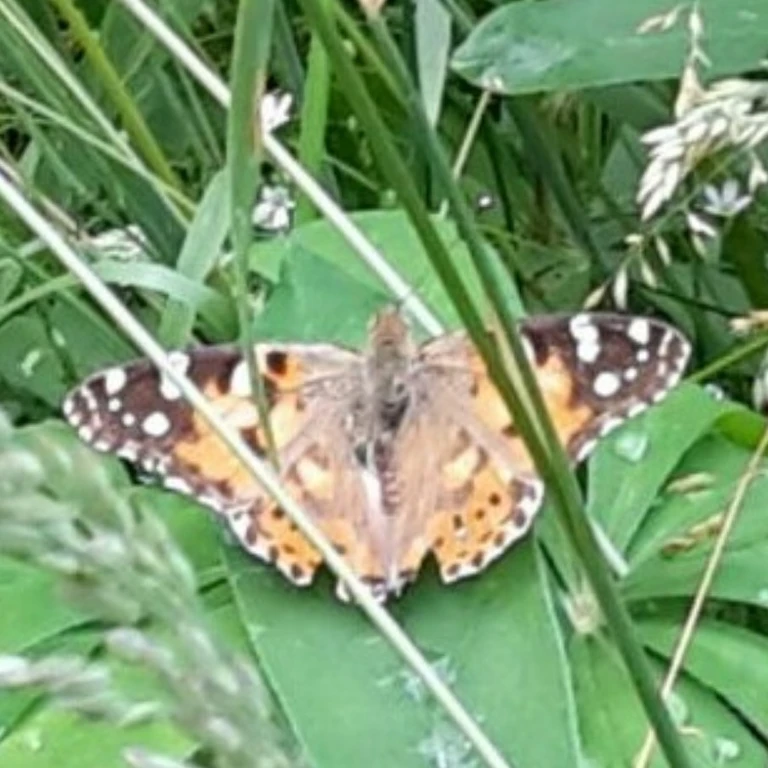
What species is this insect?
Vanessa cardui
